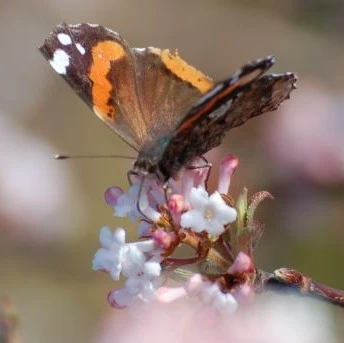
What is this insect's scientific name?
Vanessa atalanta
